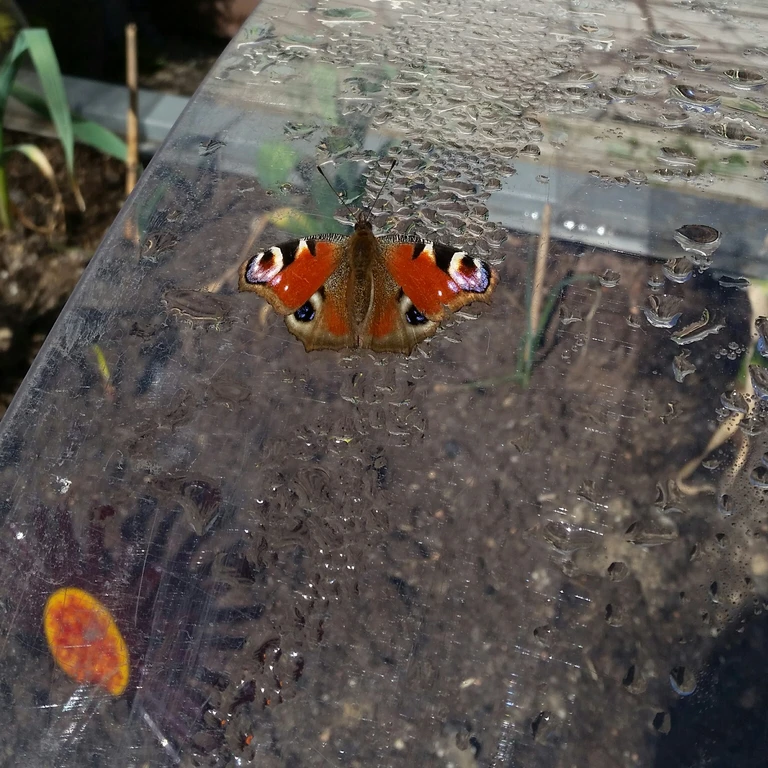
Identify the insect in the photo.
Aglais io
